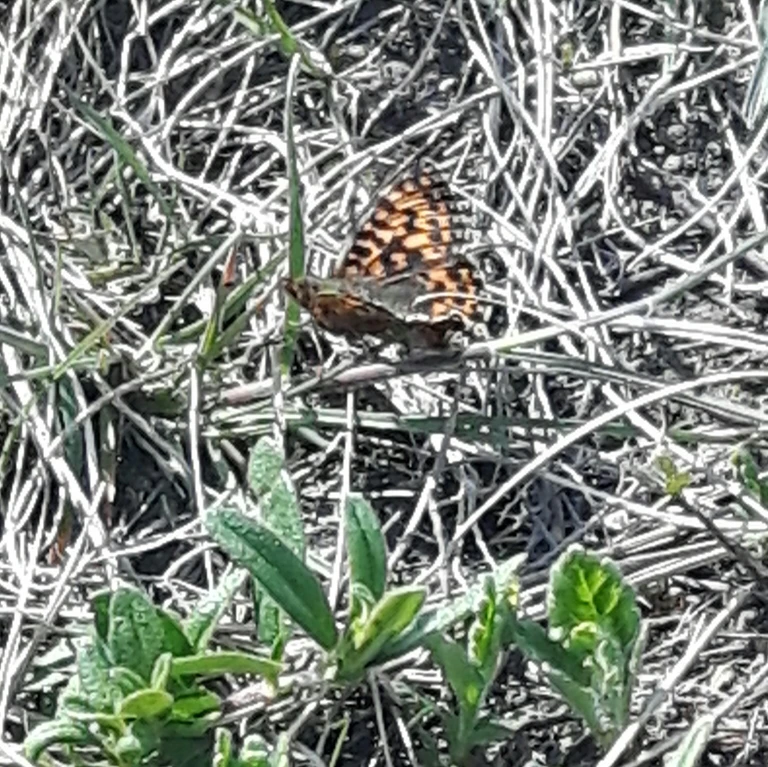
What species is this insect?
Boloria dia
